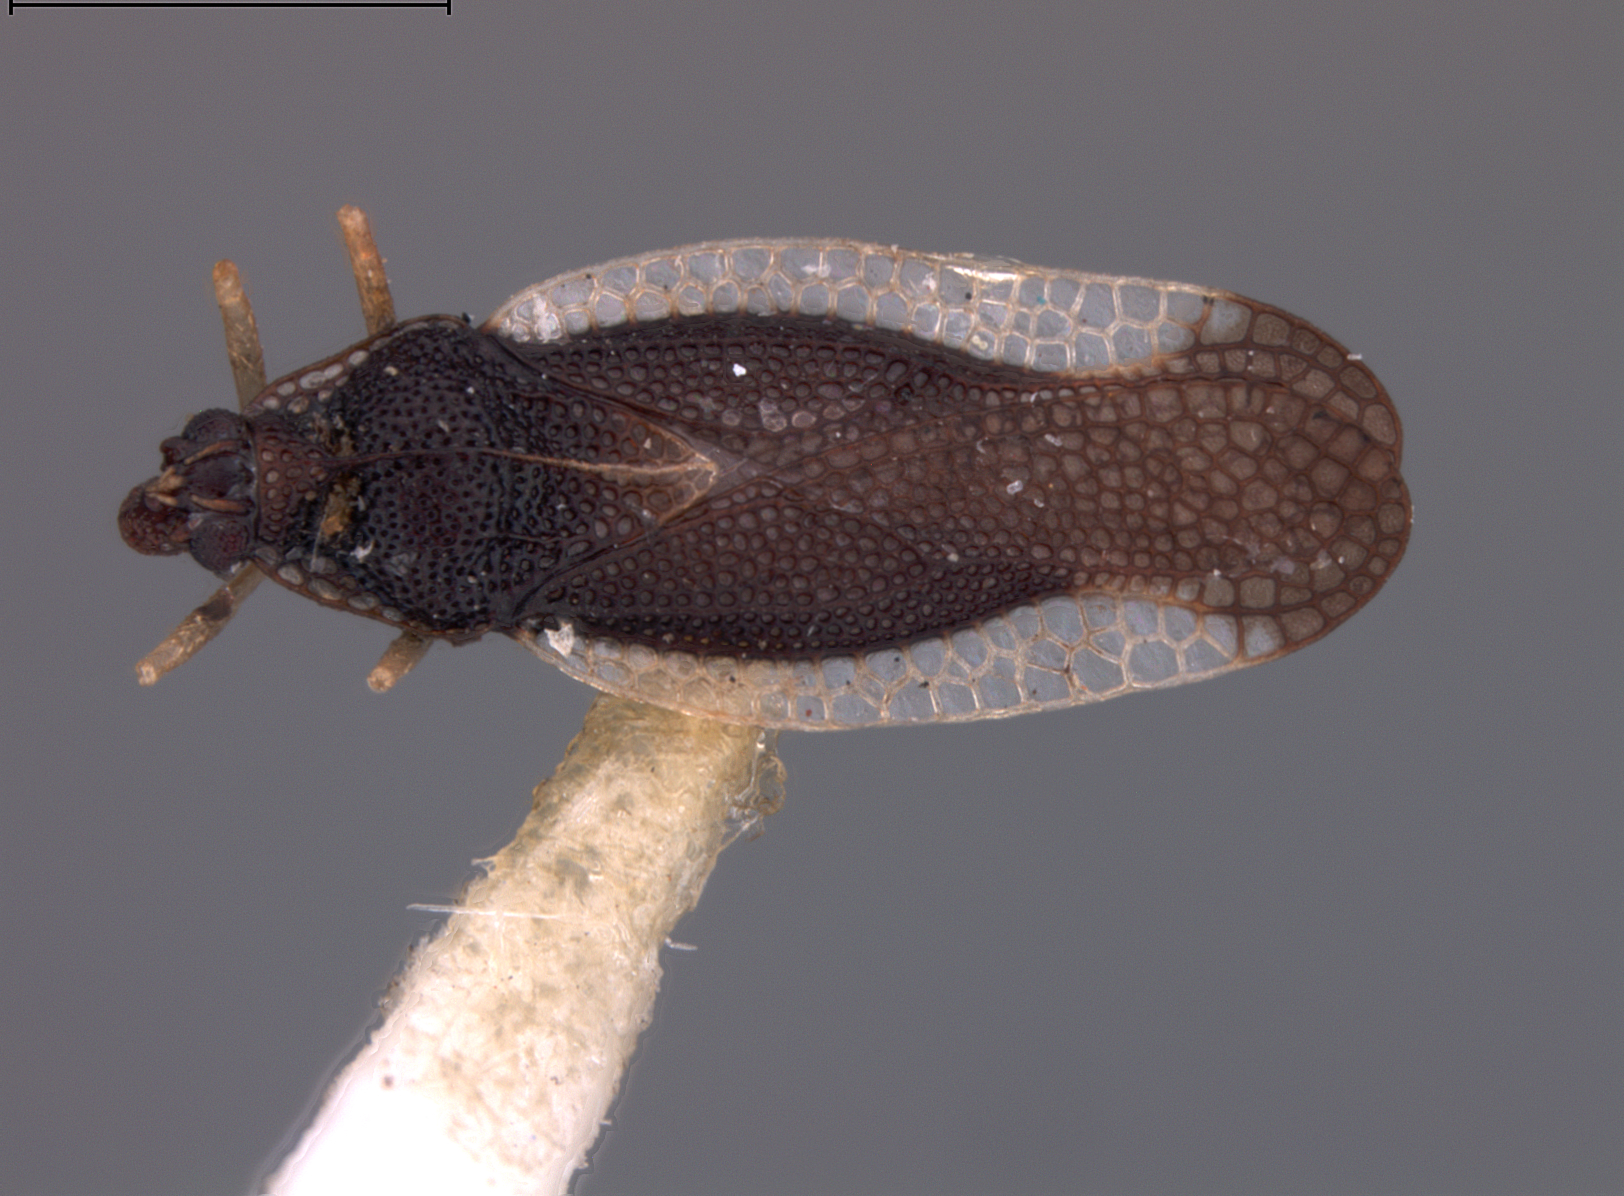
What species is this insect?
Corycera panameneis
